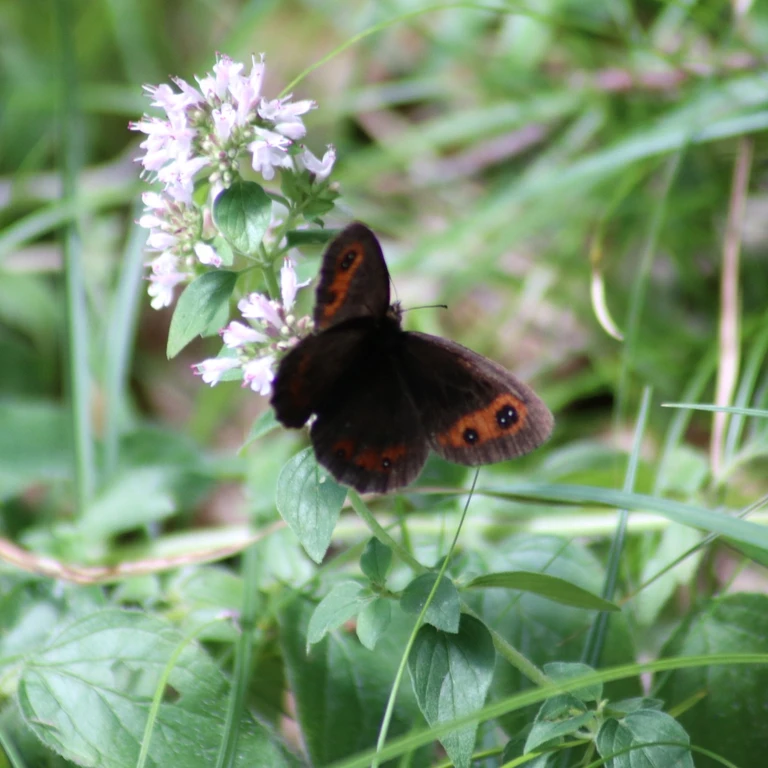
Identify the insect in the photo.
Erebia aethiops
